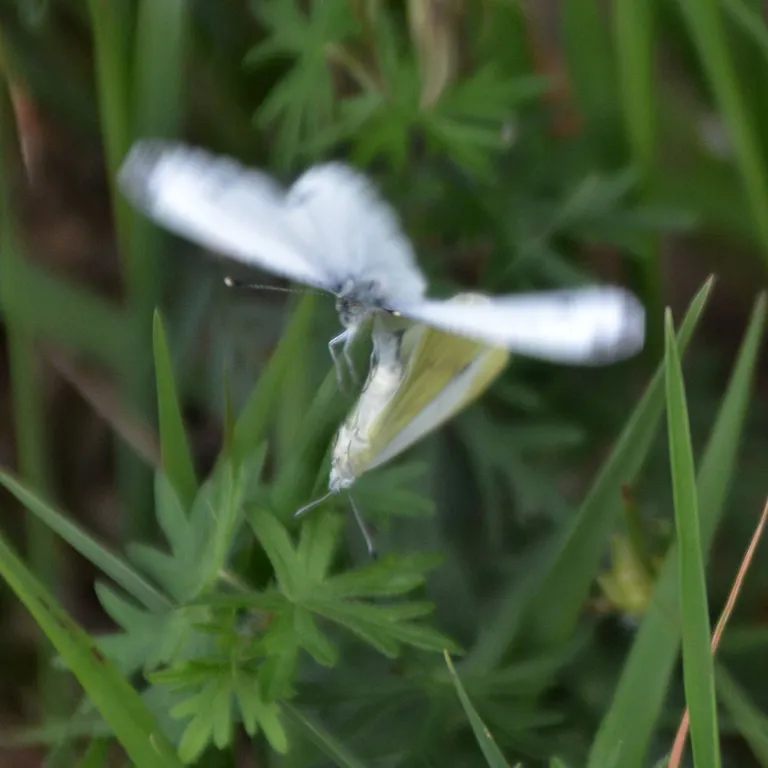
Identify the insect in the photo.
Pieris napi
